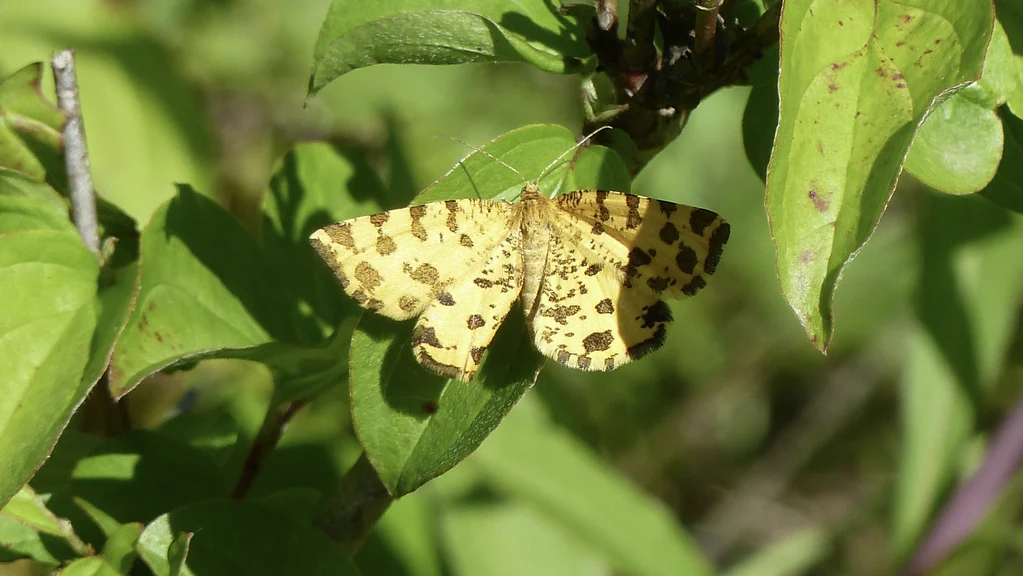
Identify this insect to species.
Pseudopanthera macularia
